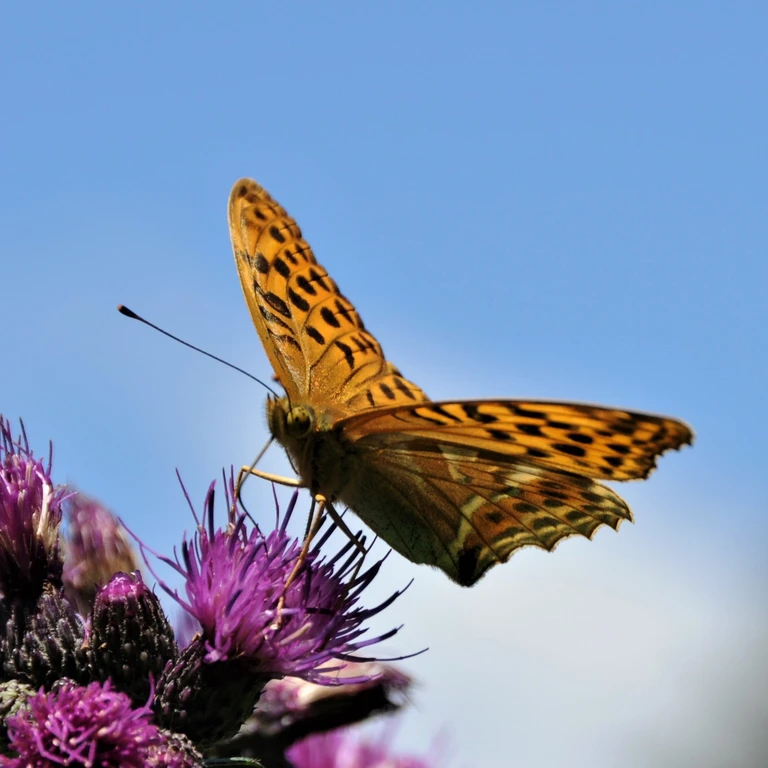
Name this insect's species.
Argynnis paphia
